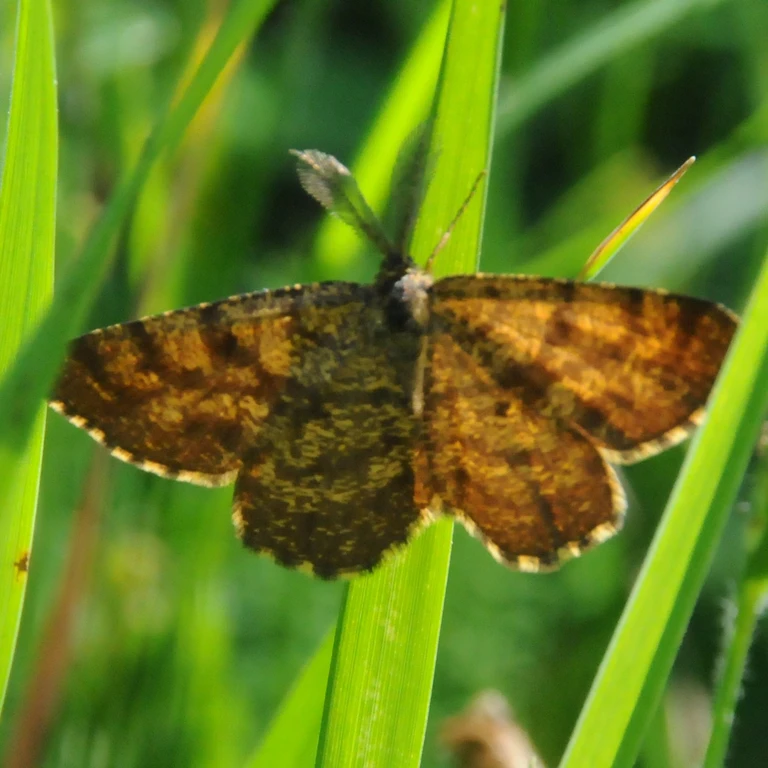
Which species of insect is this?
Ematurga atomaria
